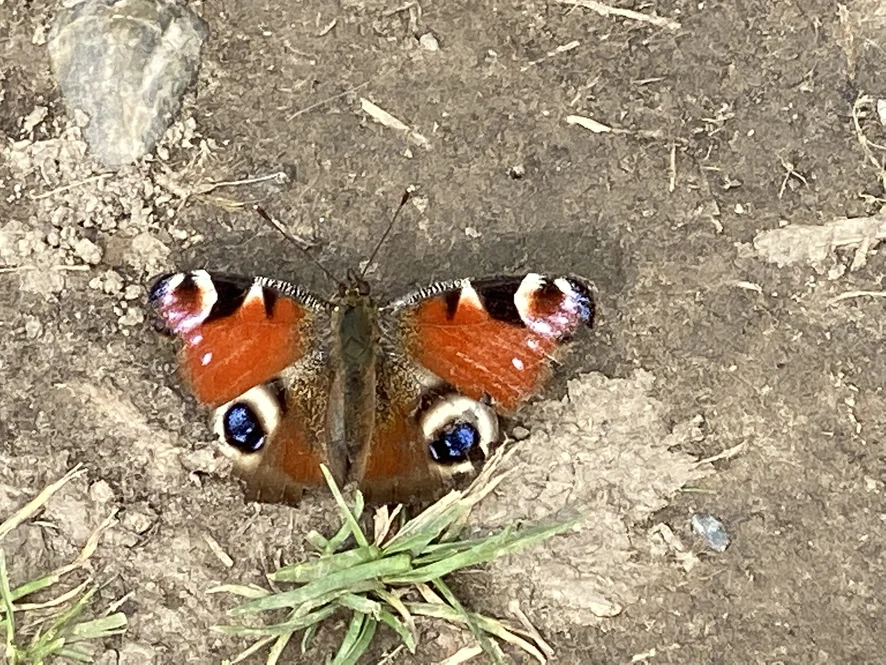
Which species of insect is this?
Aglais io
